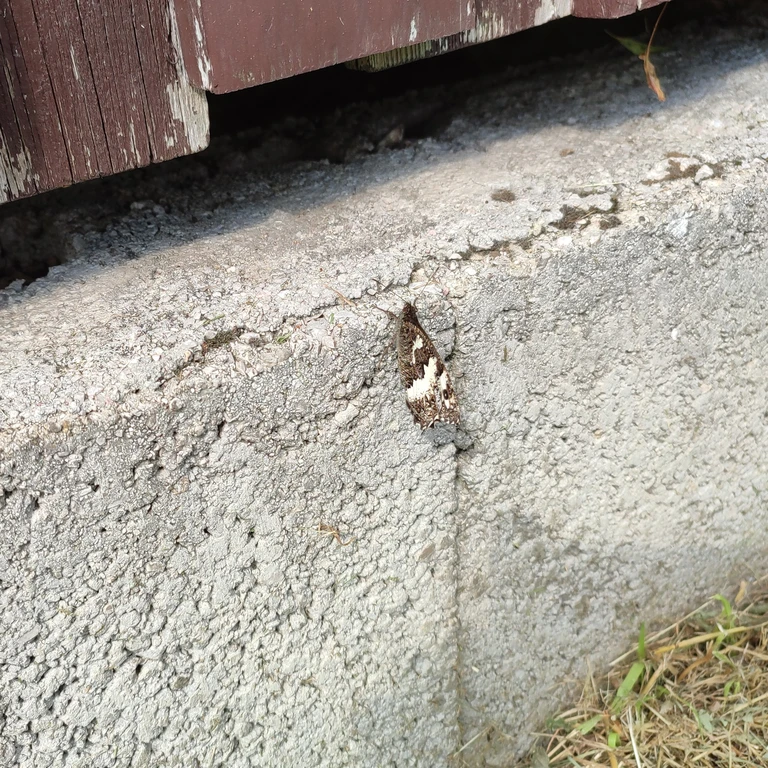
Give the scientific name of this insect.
Brintesia circe
